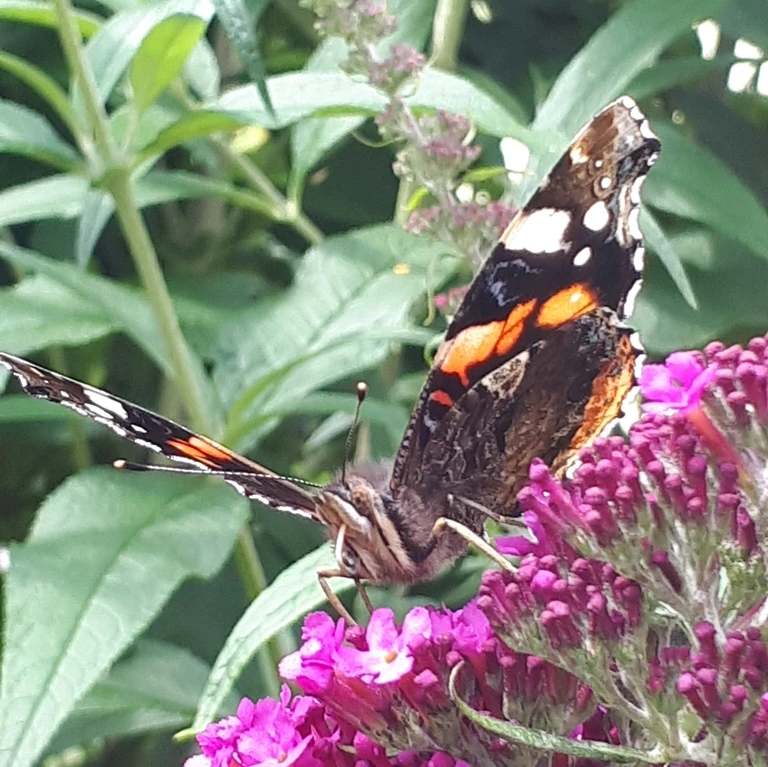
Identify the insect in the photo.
Vanessa atalanta
